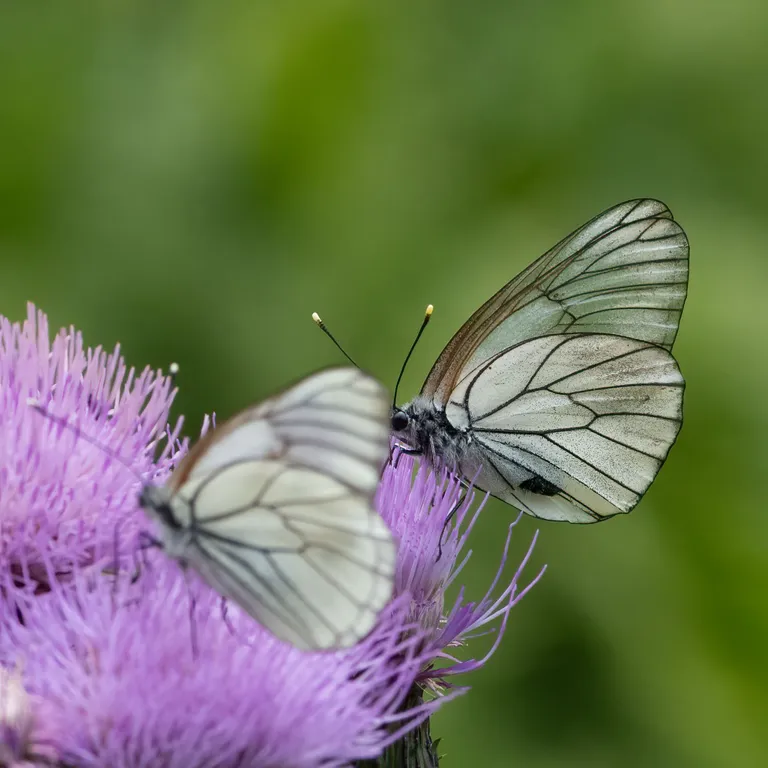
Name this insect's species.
Aporia crataegi
